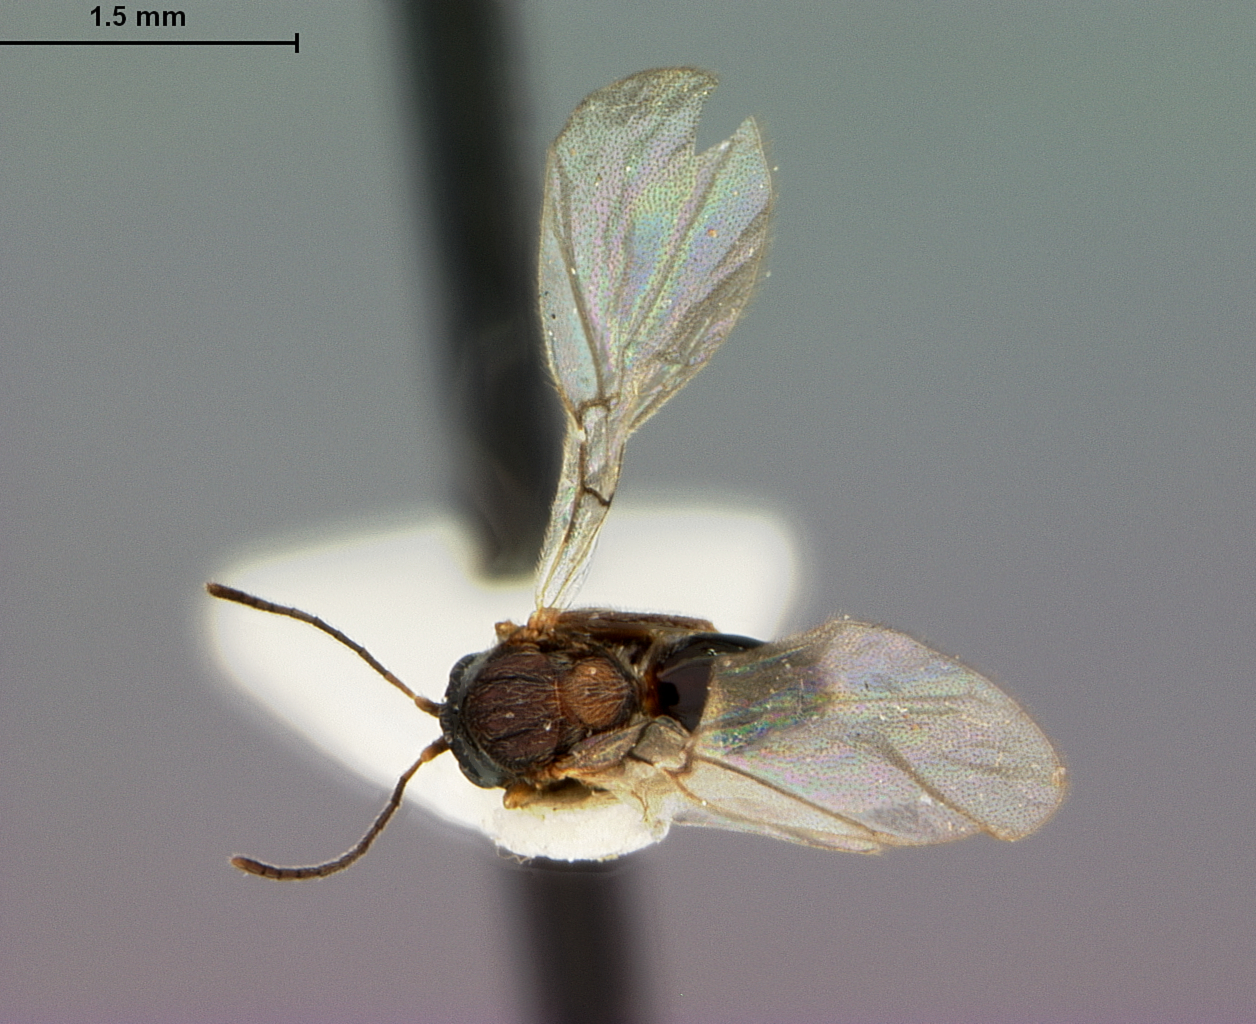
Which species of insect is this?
Trichoteras perfulvum
